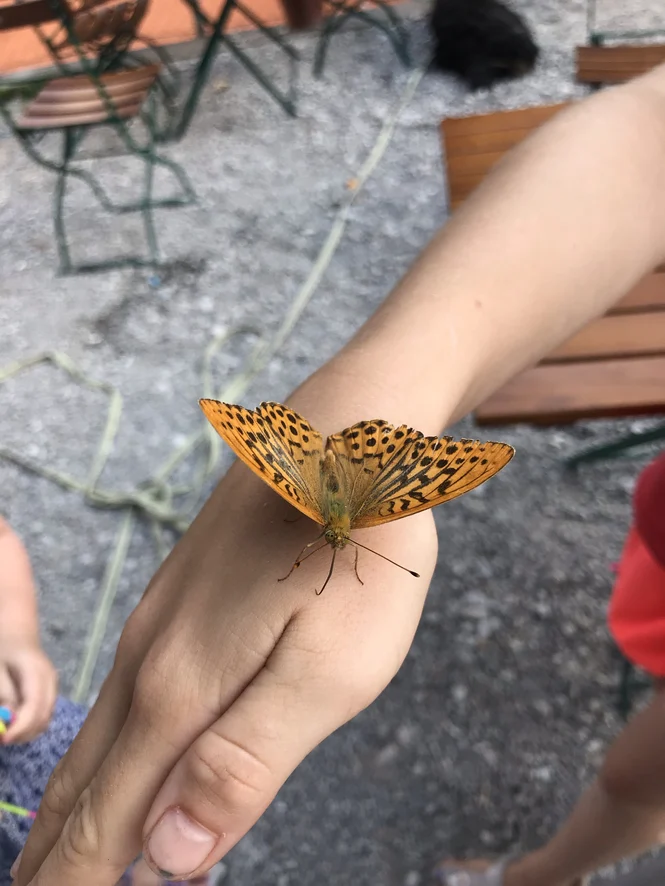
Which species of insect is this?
Argynnis paphia
